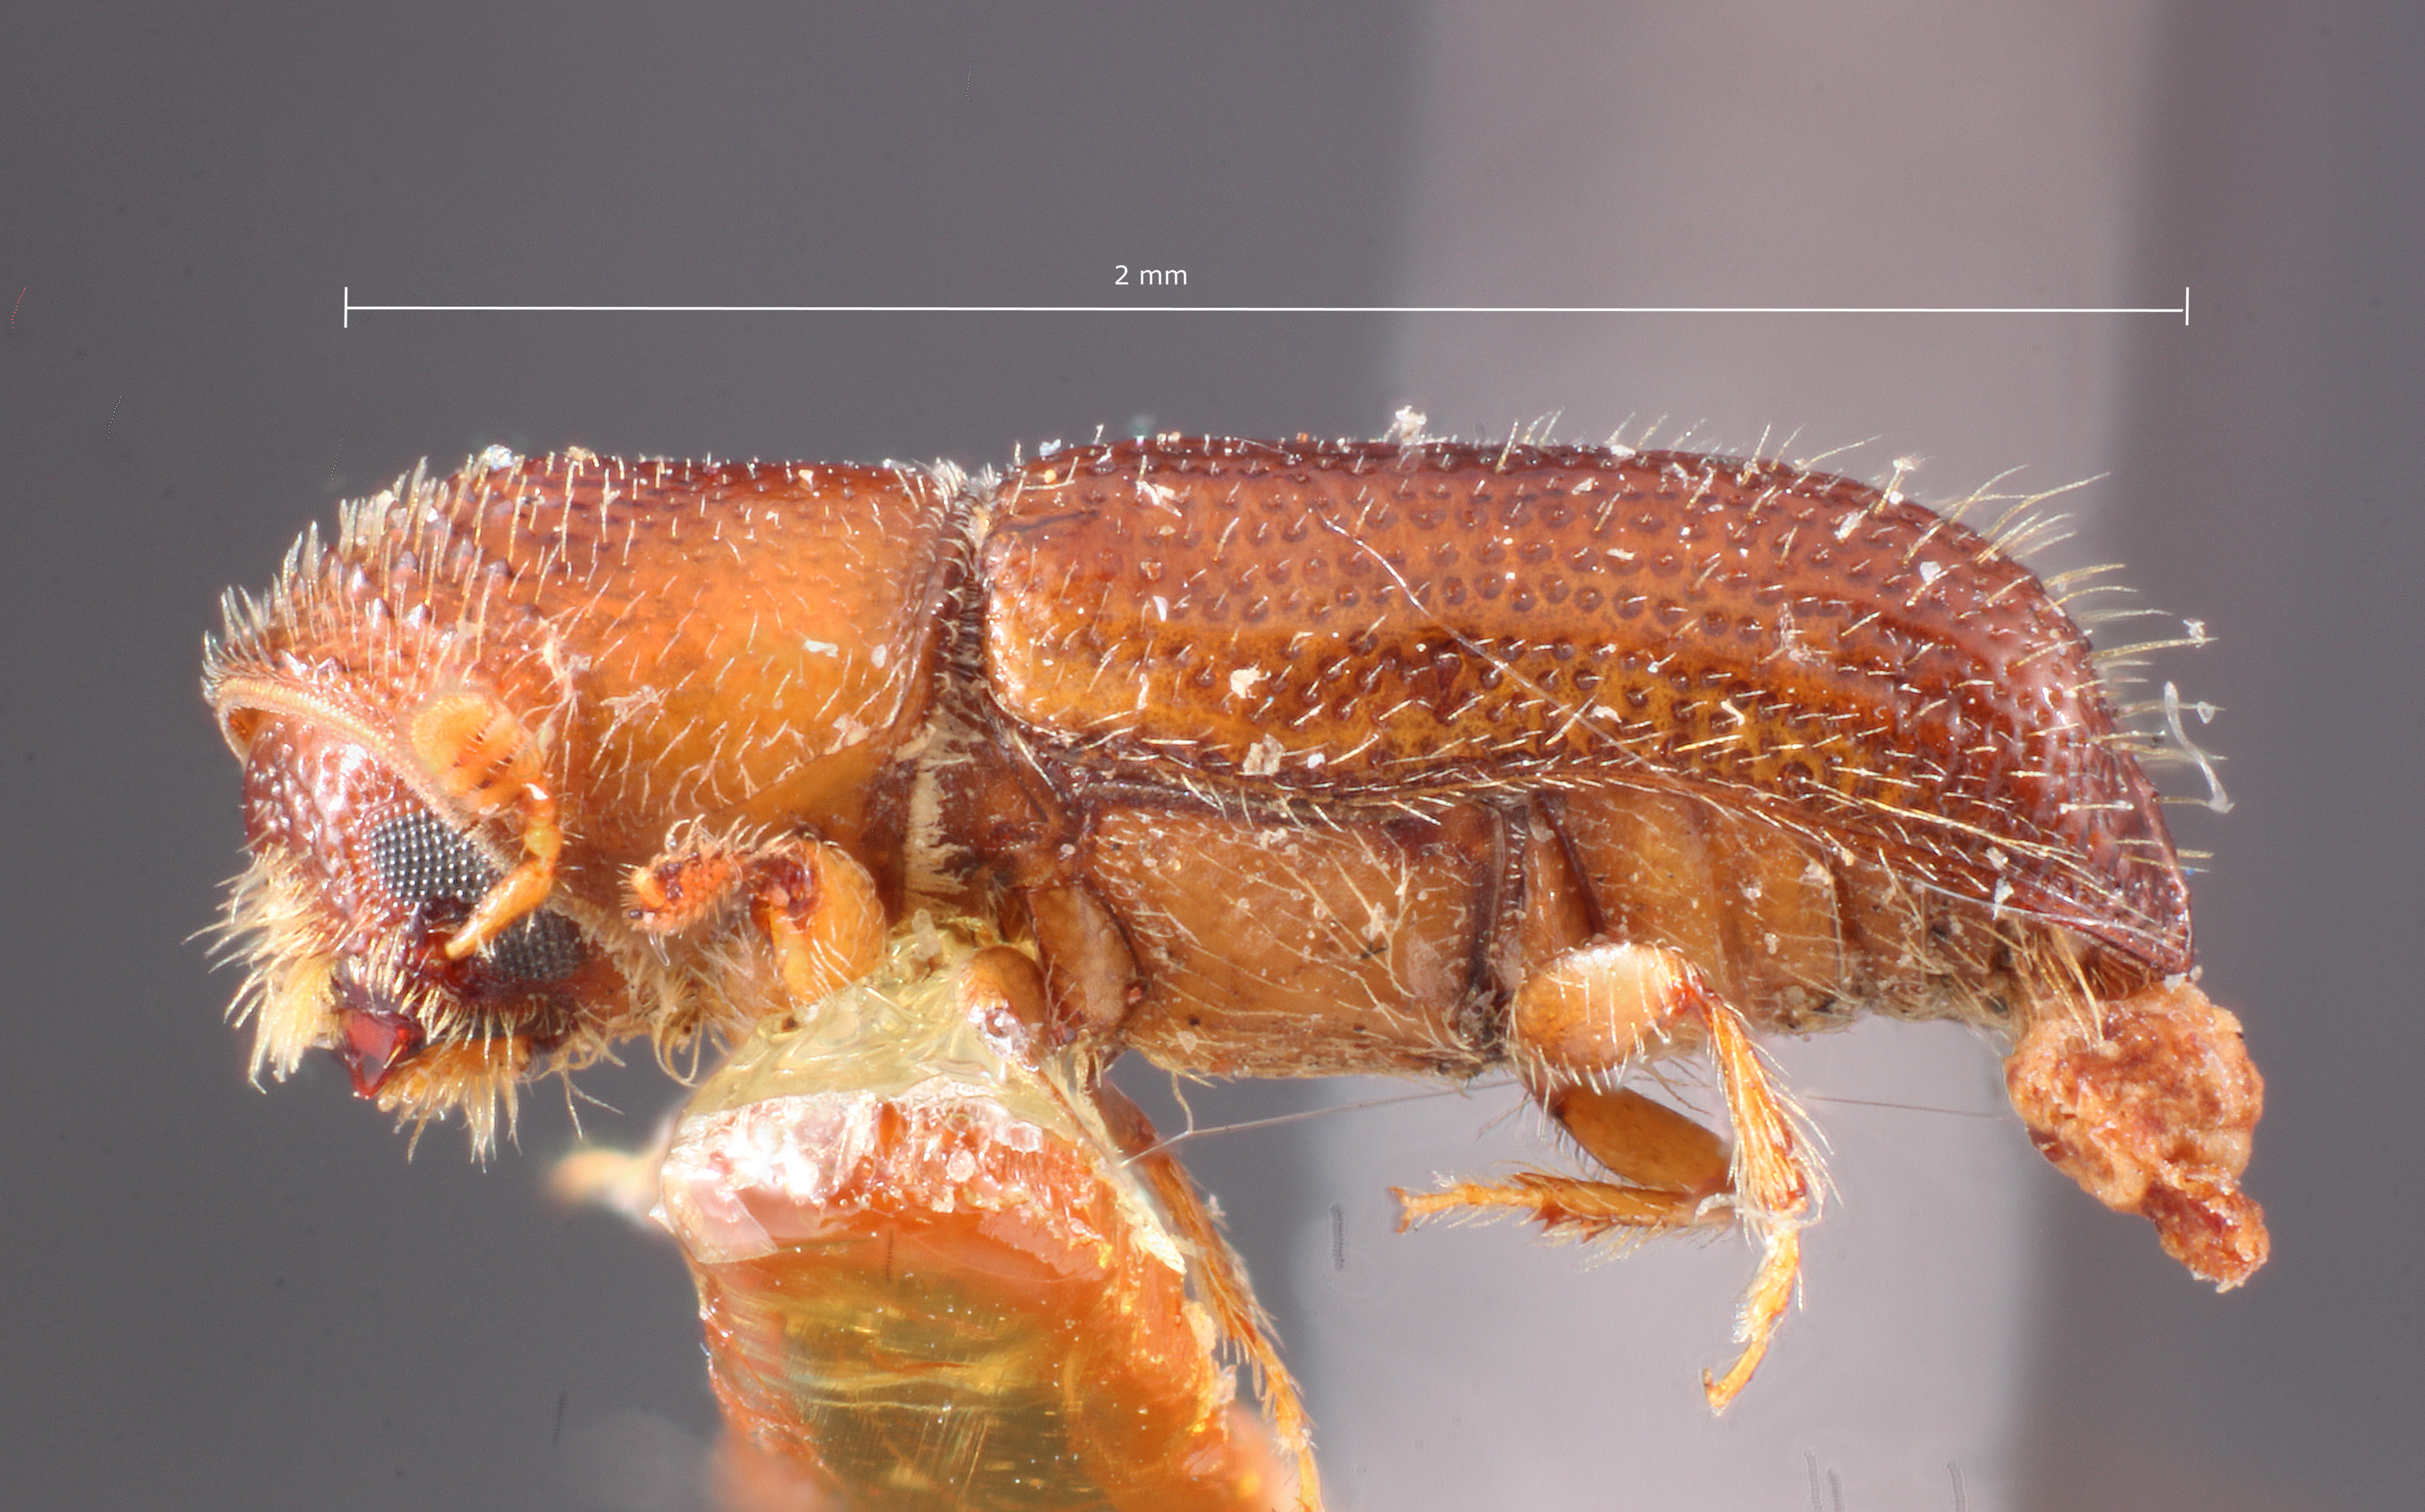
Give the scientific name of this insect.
Pityophthorus cribripennis
